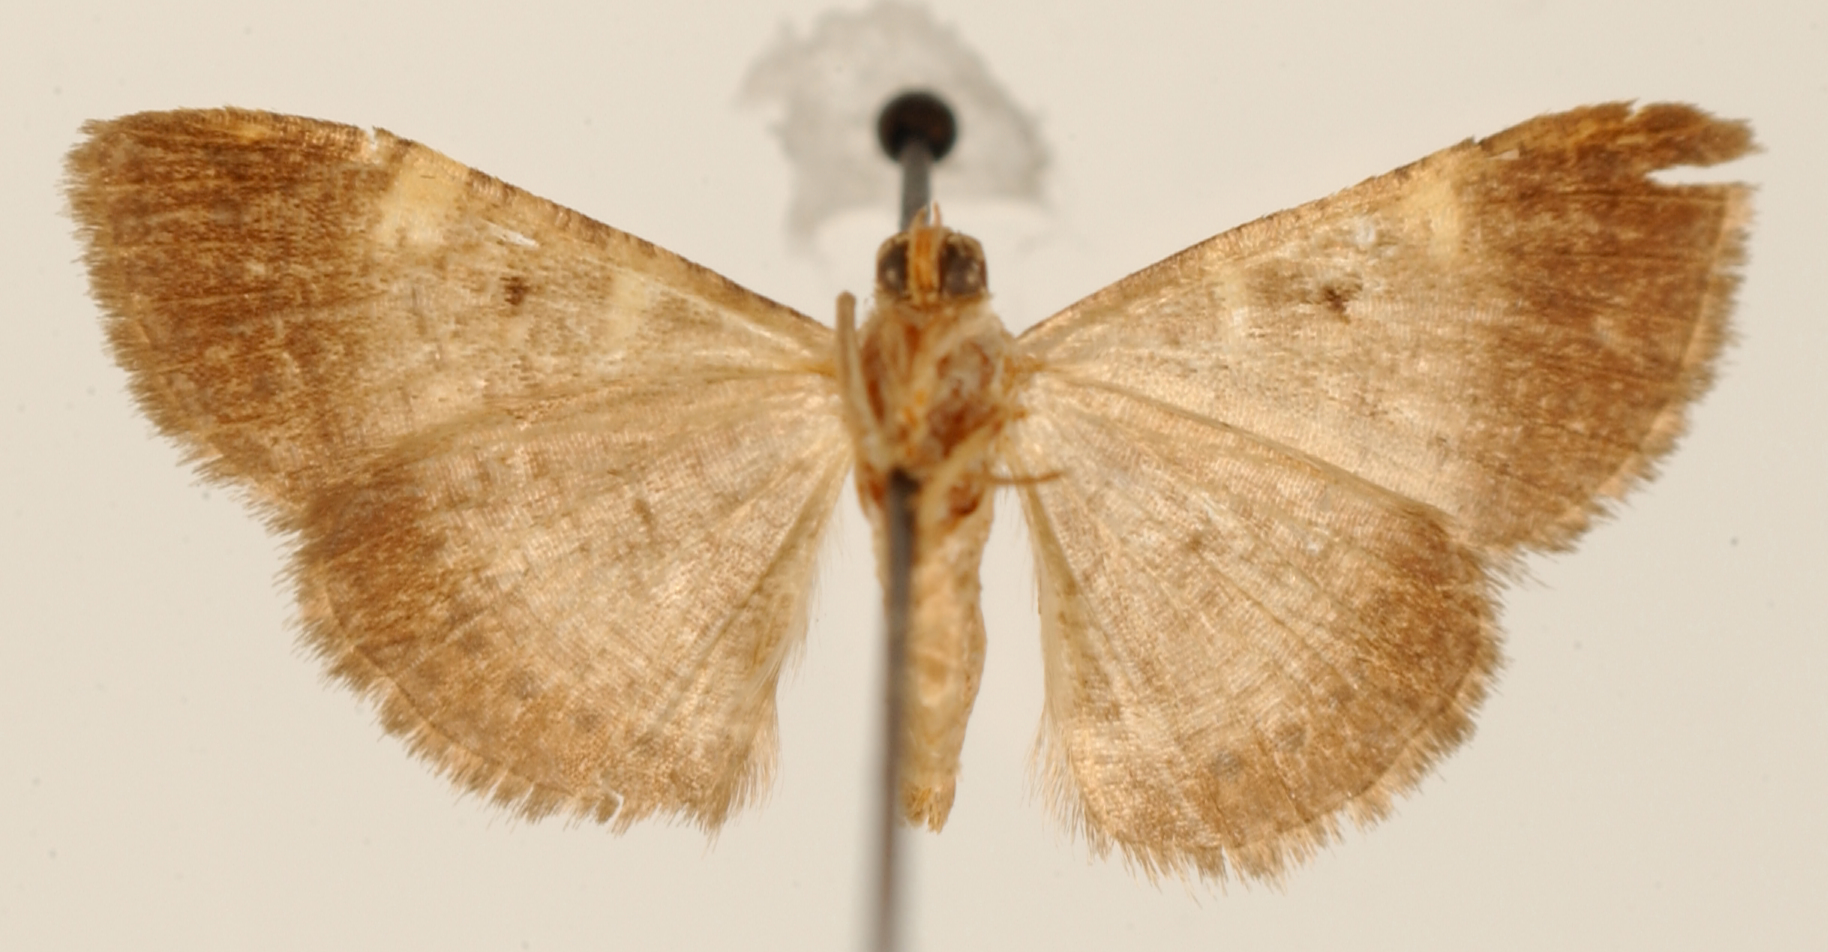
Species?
Molybdogompha polymygmata
